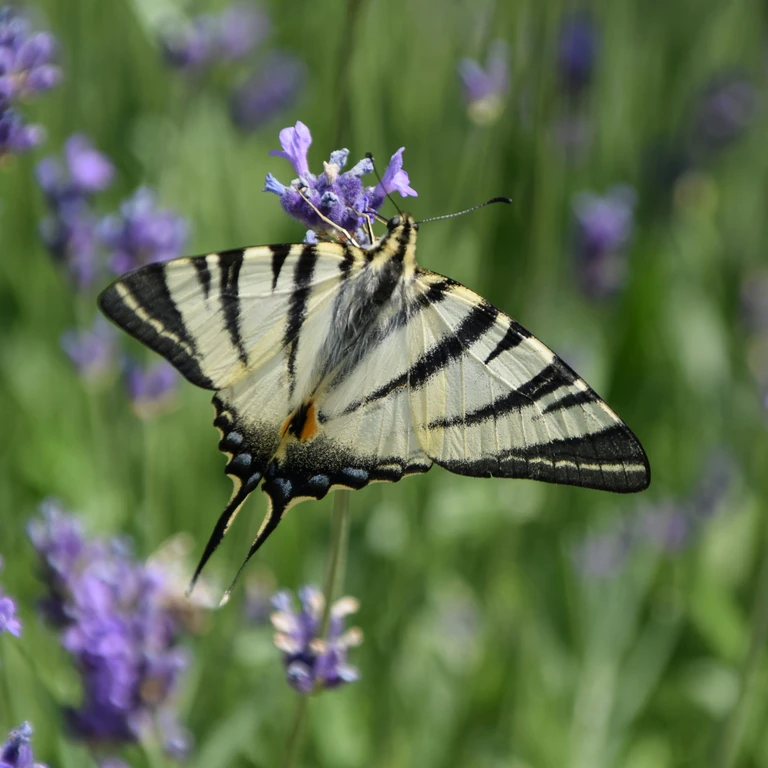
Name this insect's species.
Iphiclides podalirius
